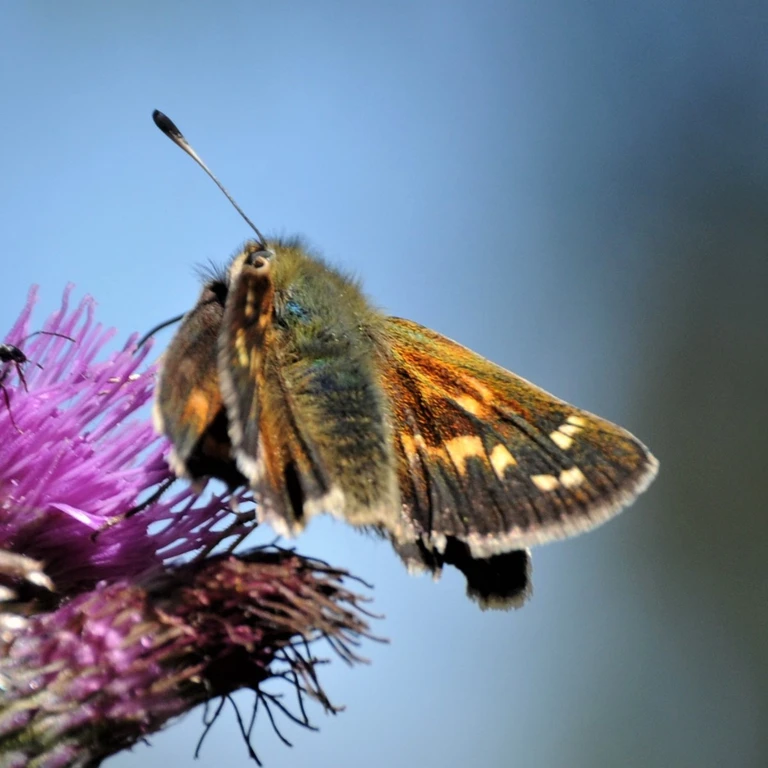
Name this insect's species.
Hesperia comma
